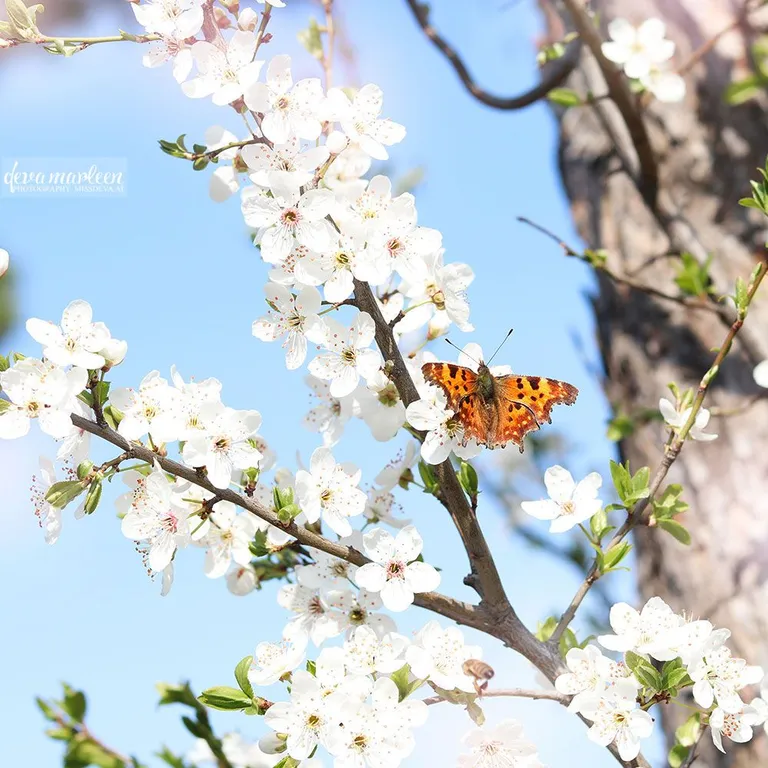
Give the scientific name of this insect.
Polygonia c-album
